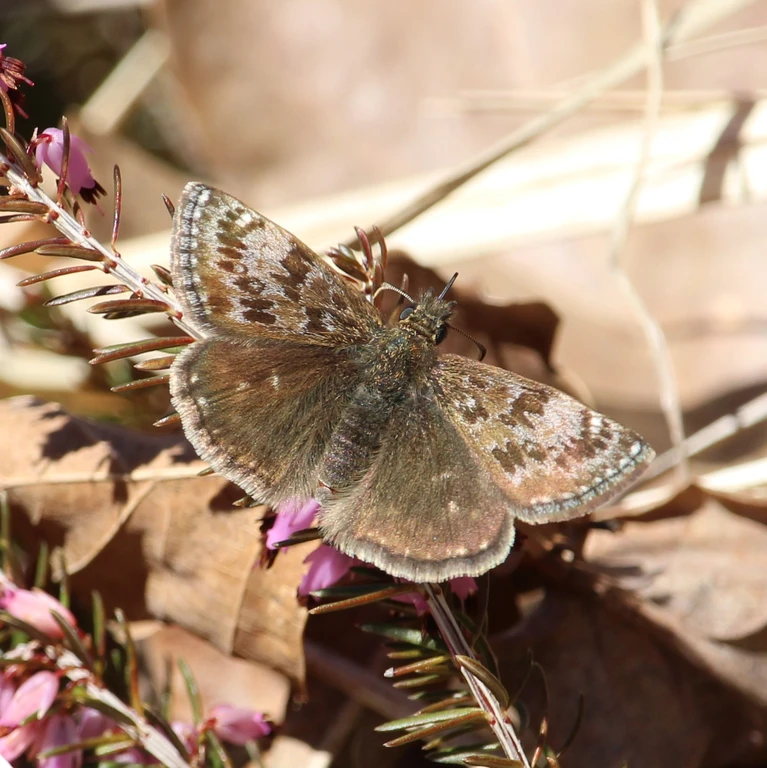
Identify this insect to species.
Erynnis tages
